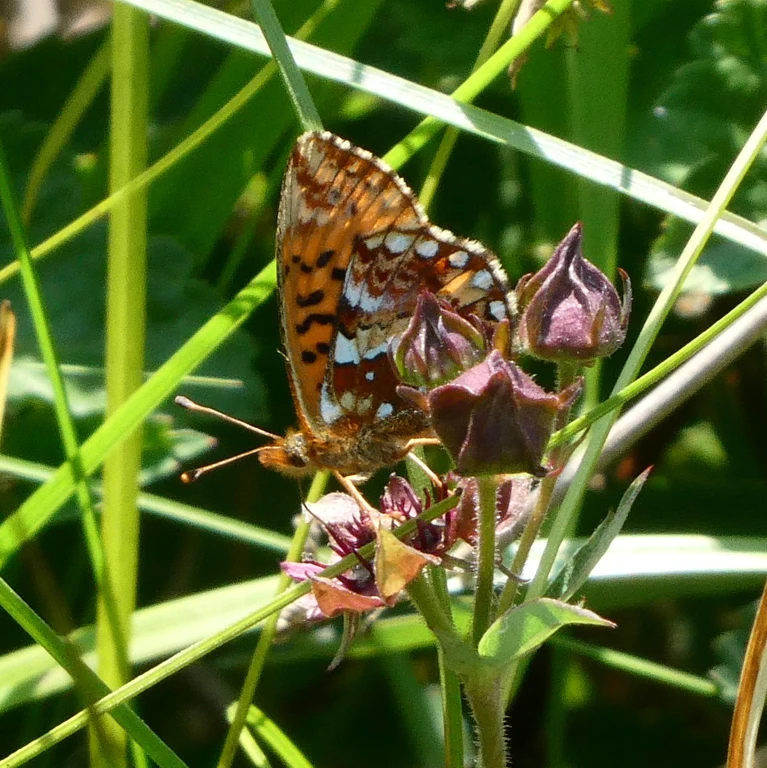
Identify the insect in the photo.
Boloria aquilonaris
